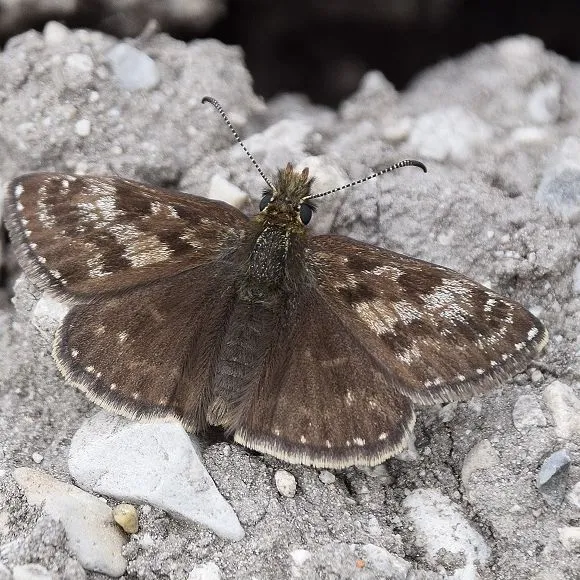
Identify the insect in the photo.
Erynnis tages
